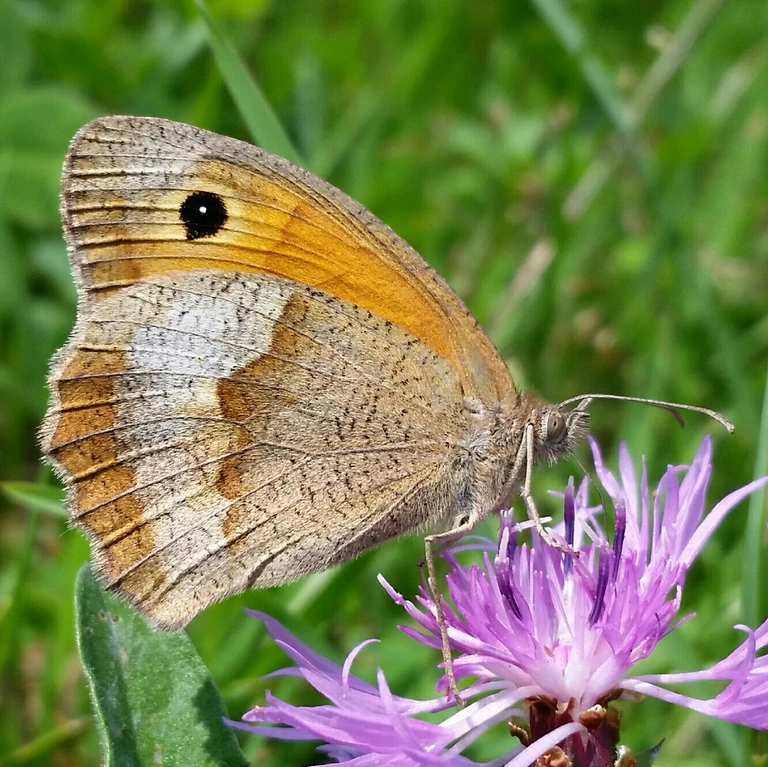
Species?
Maniola jurtina
